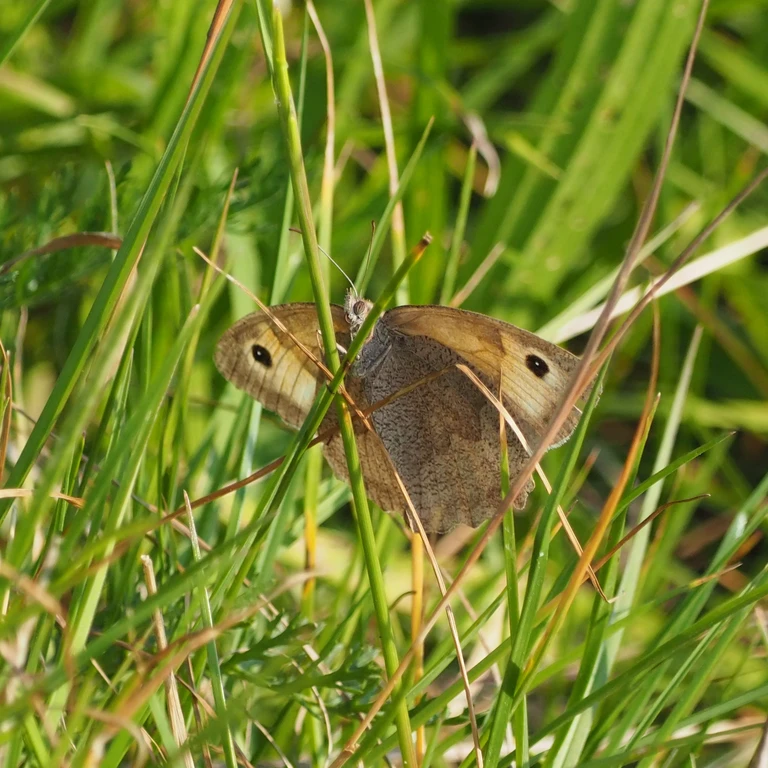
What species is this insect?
Maniola jurtina
